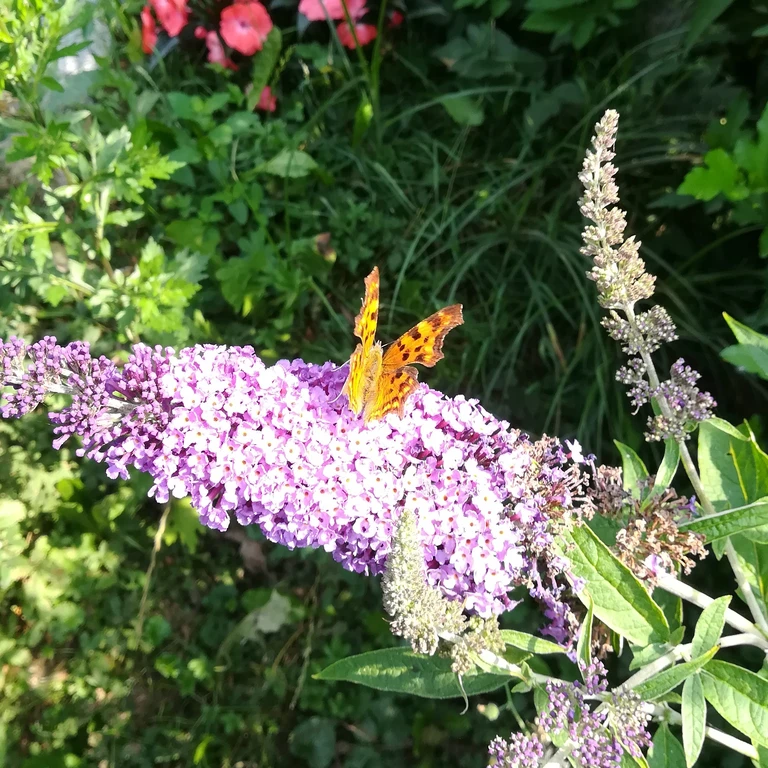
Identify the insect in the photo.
Polygonia c-album
